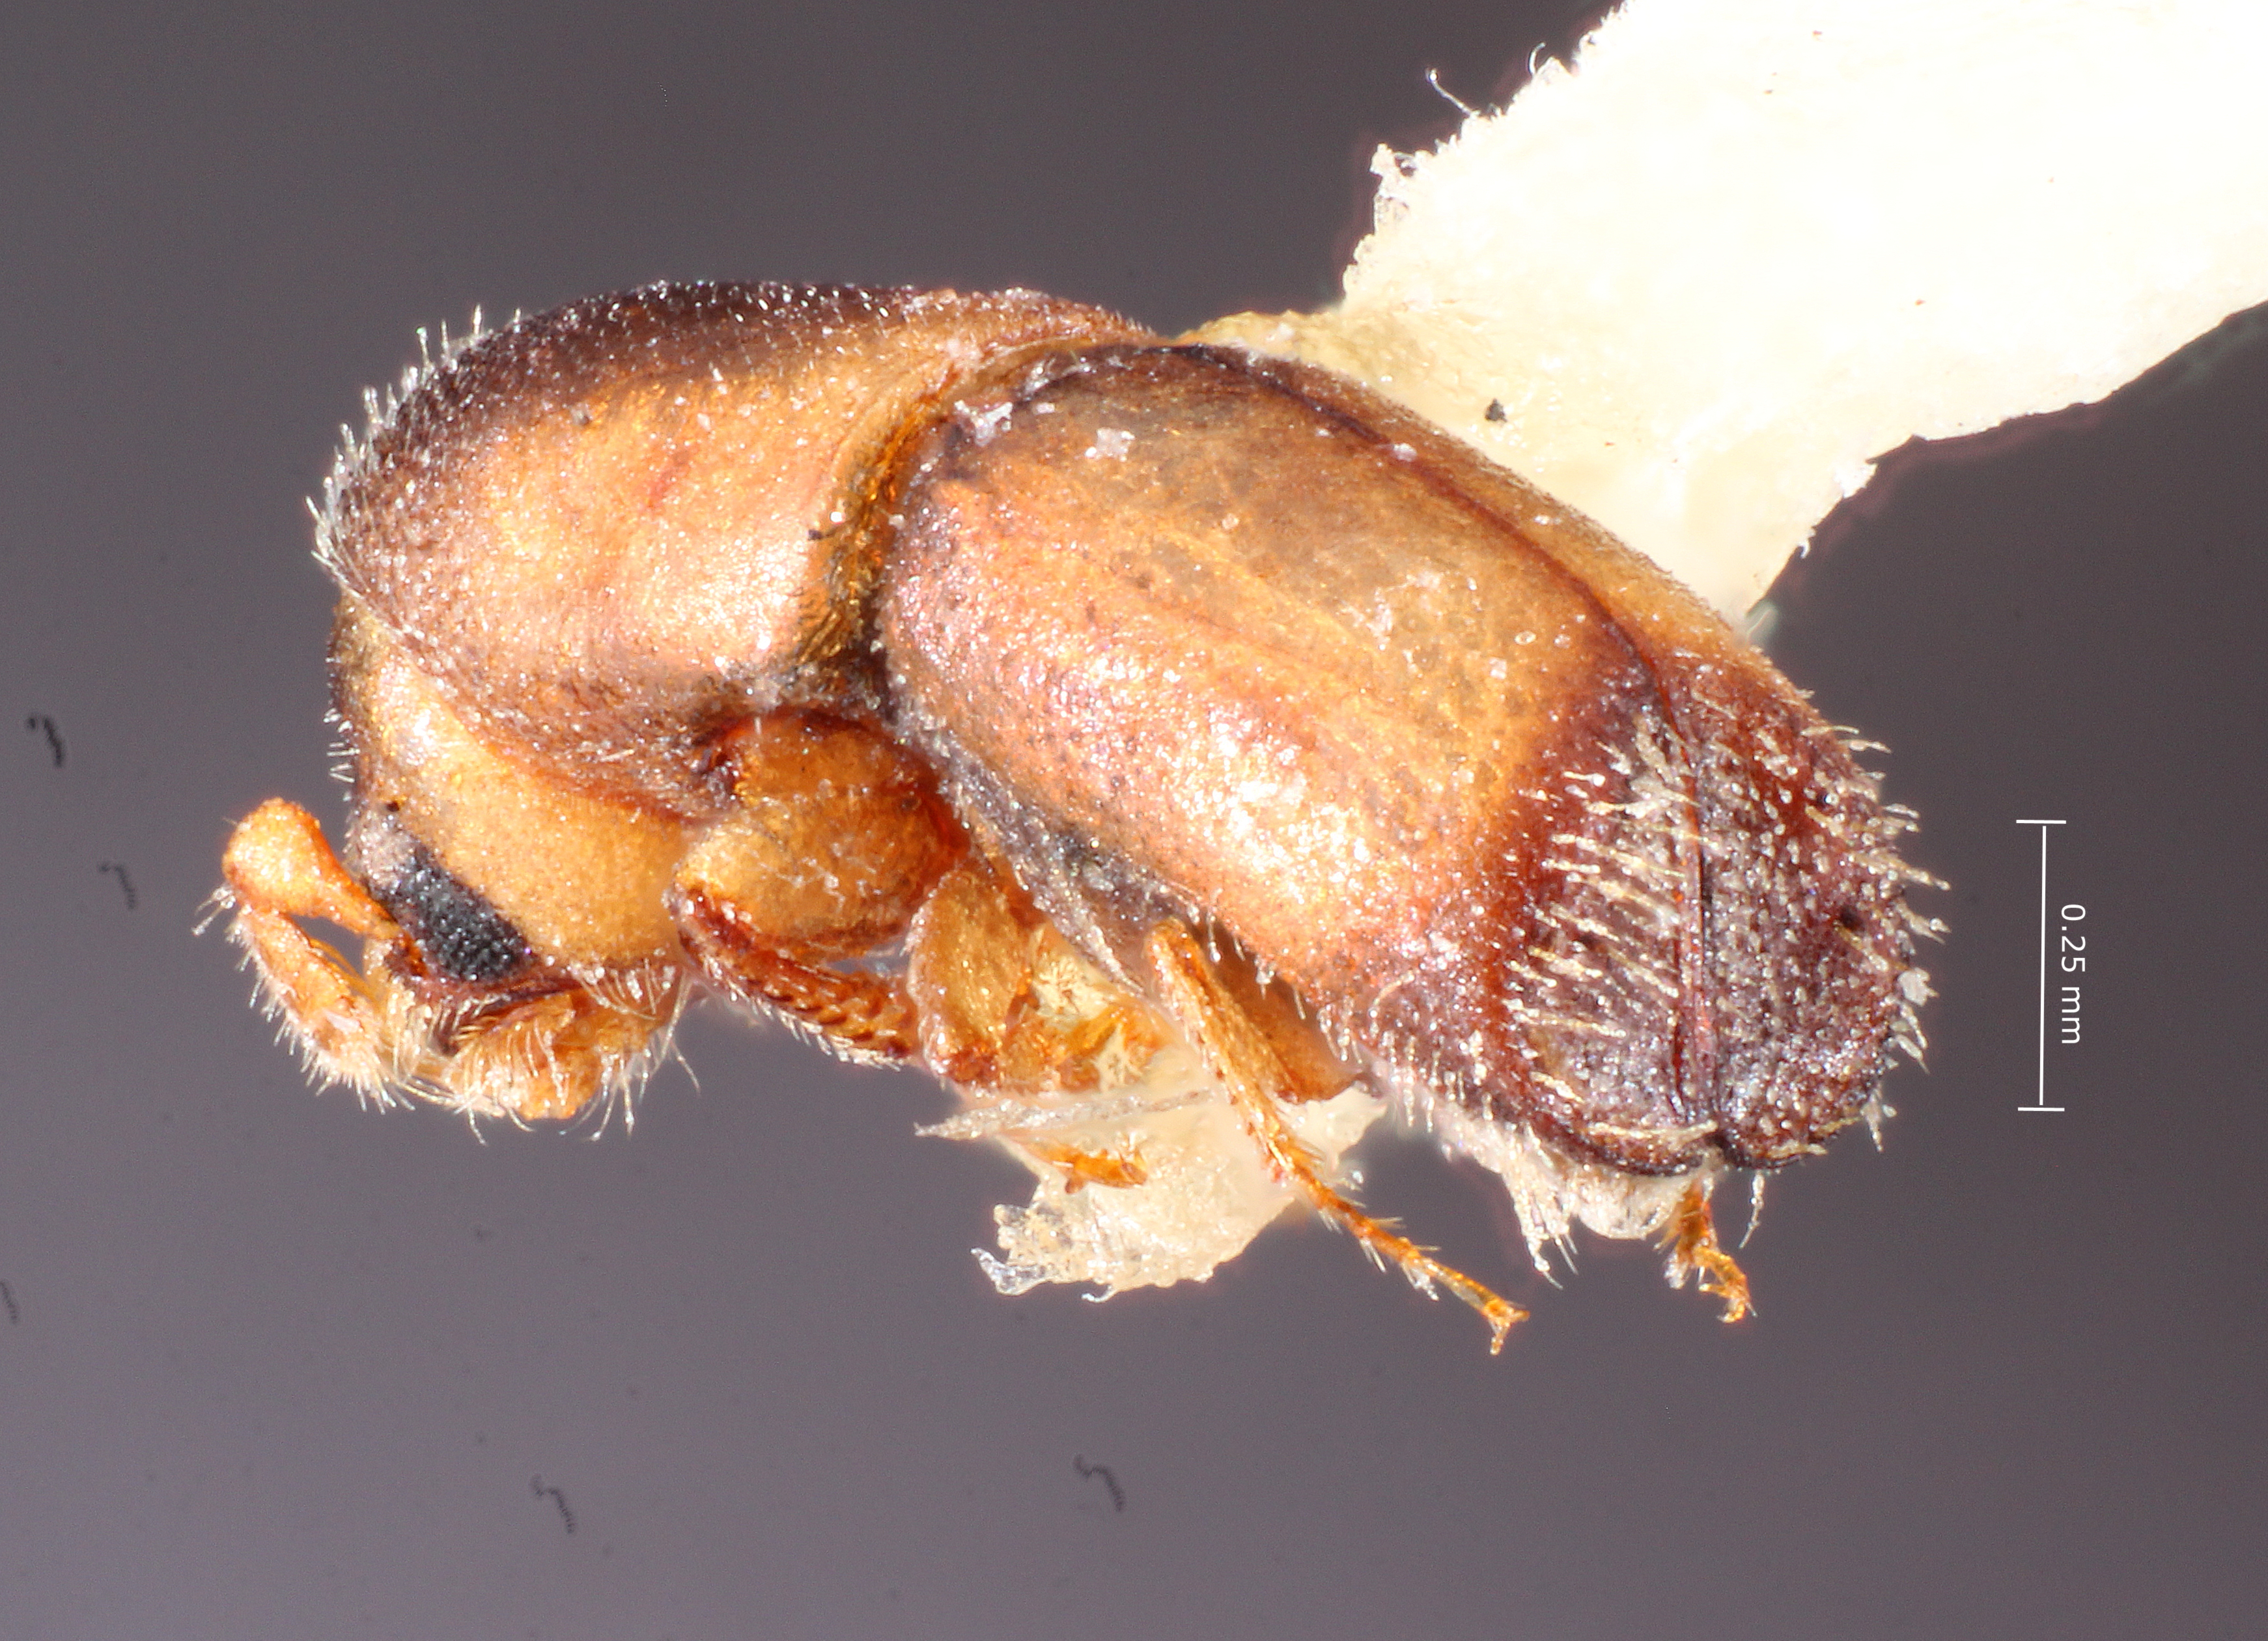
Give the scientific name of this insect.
Monarthrum dolosum
